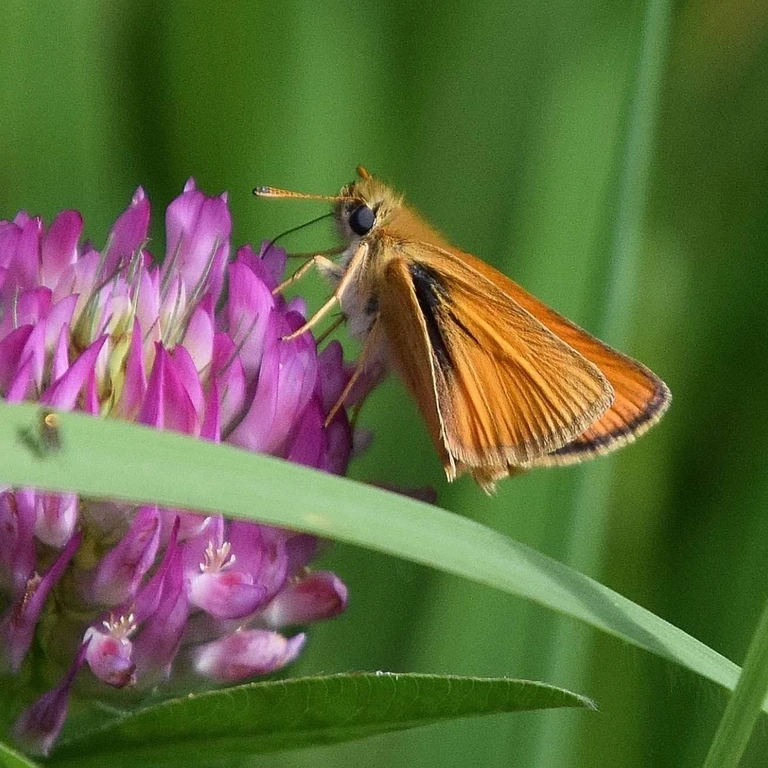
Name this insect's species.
Thymelicus lineola
